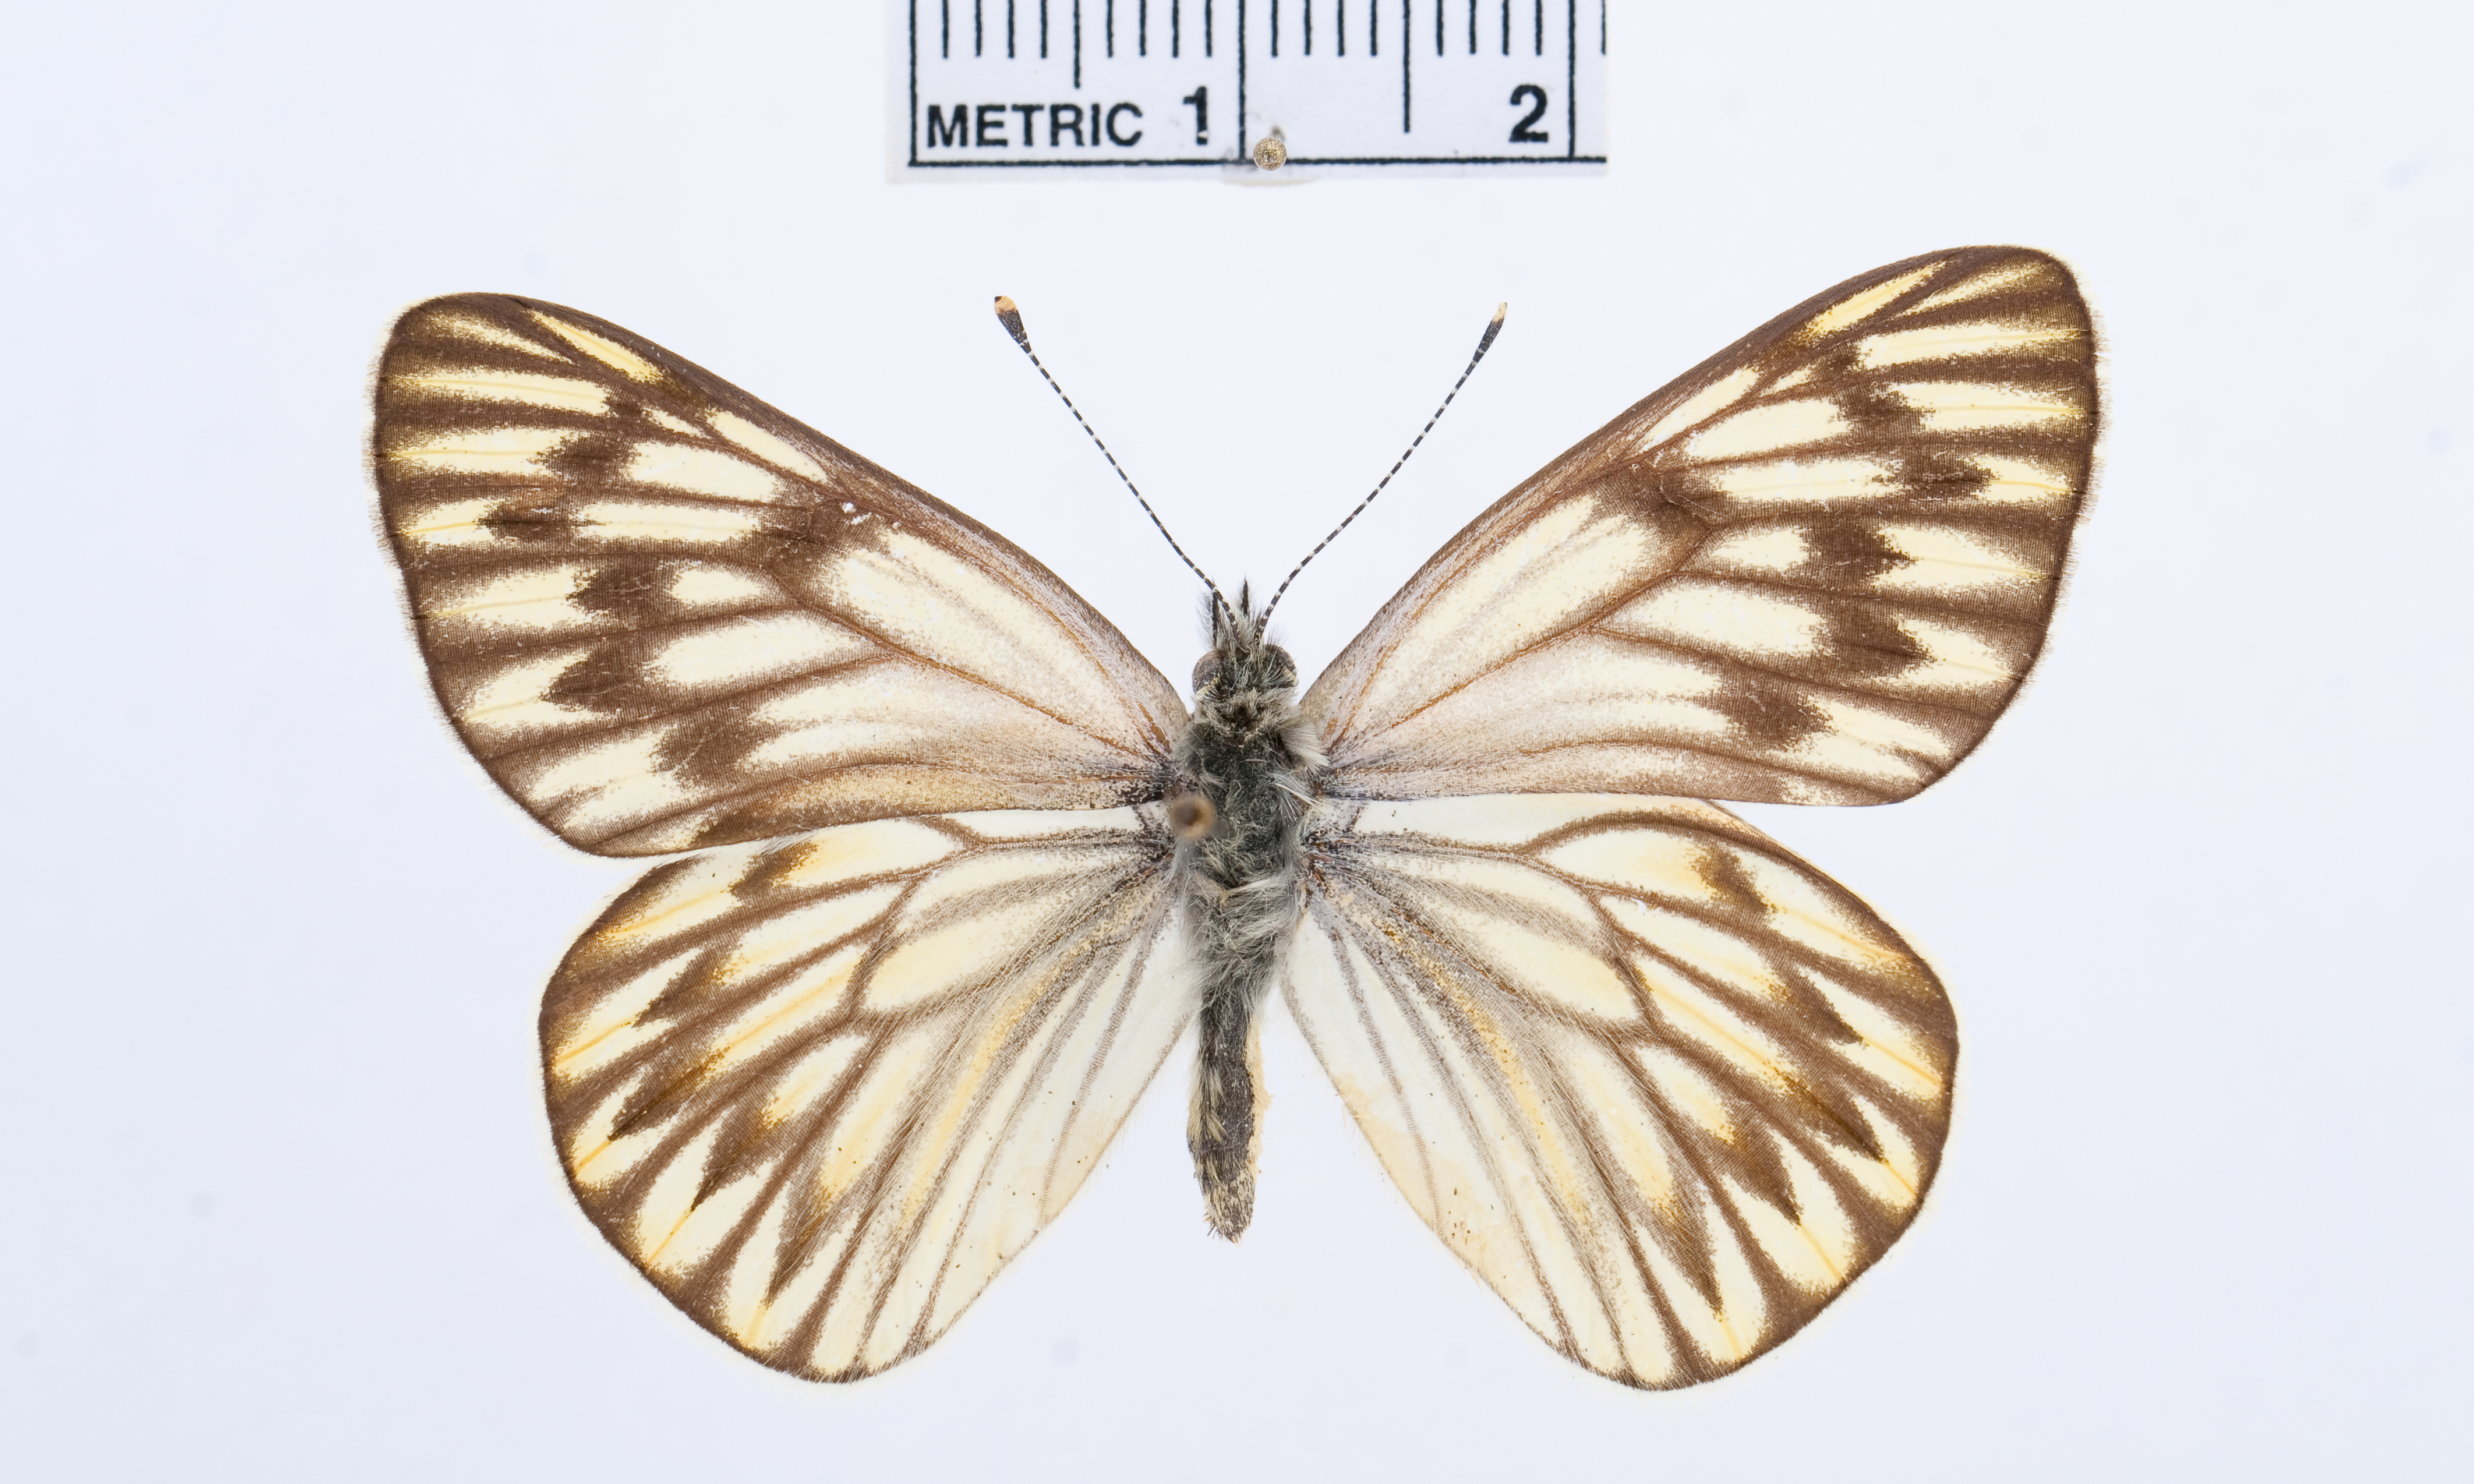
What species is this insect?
Tatochila theodice
